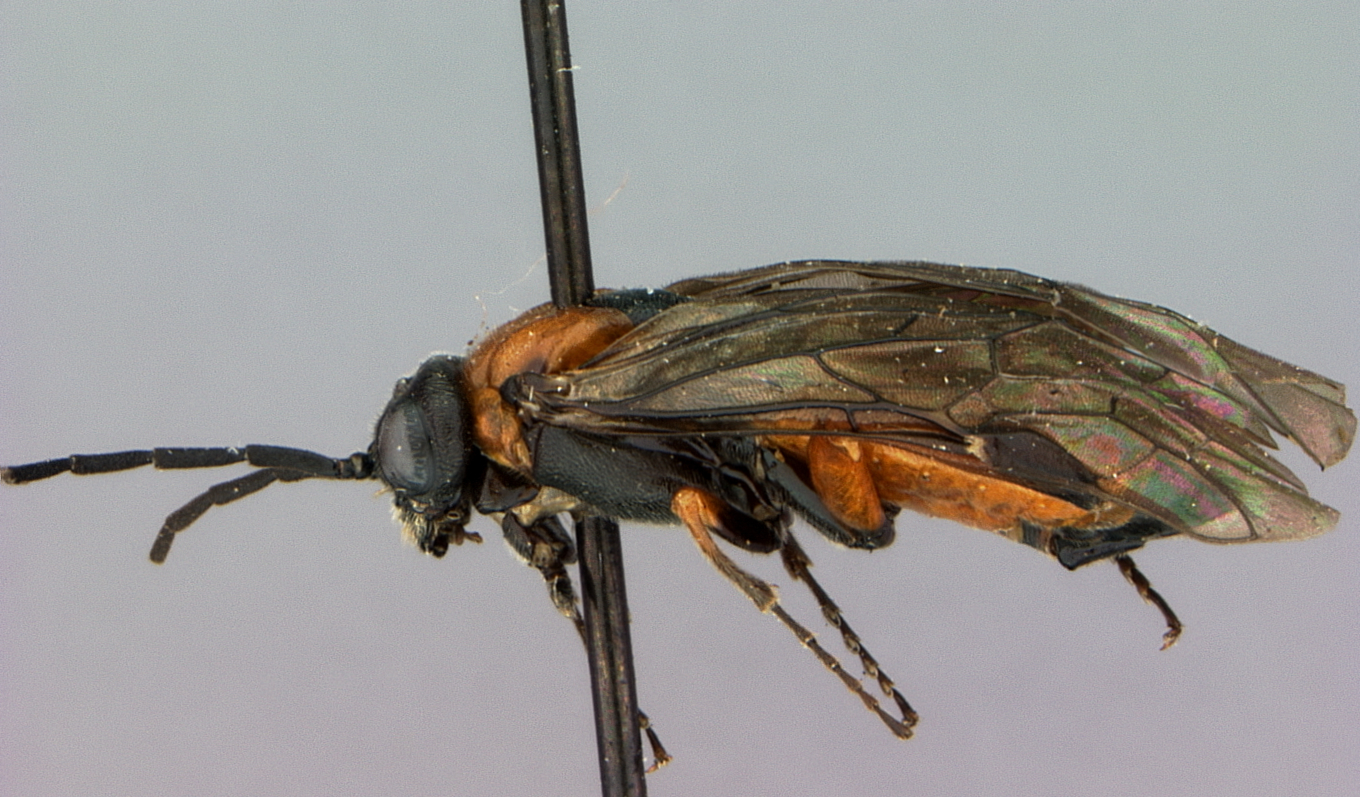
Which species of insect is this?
Susana cupressi
